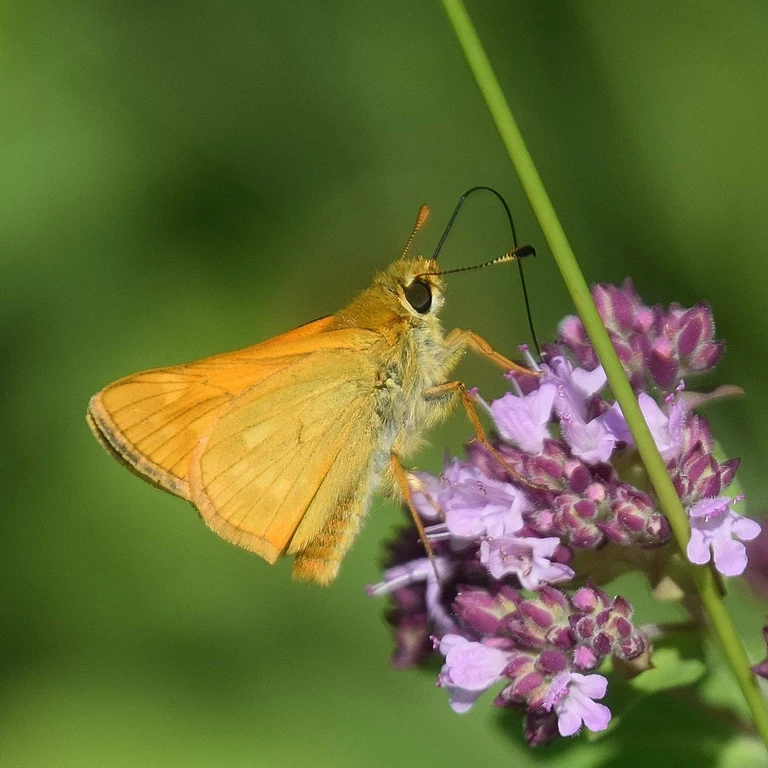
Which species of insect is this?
Ochlodes sylvanus (also Ochlodes venata)
